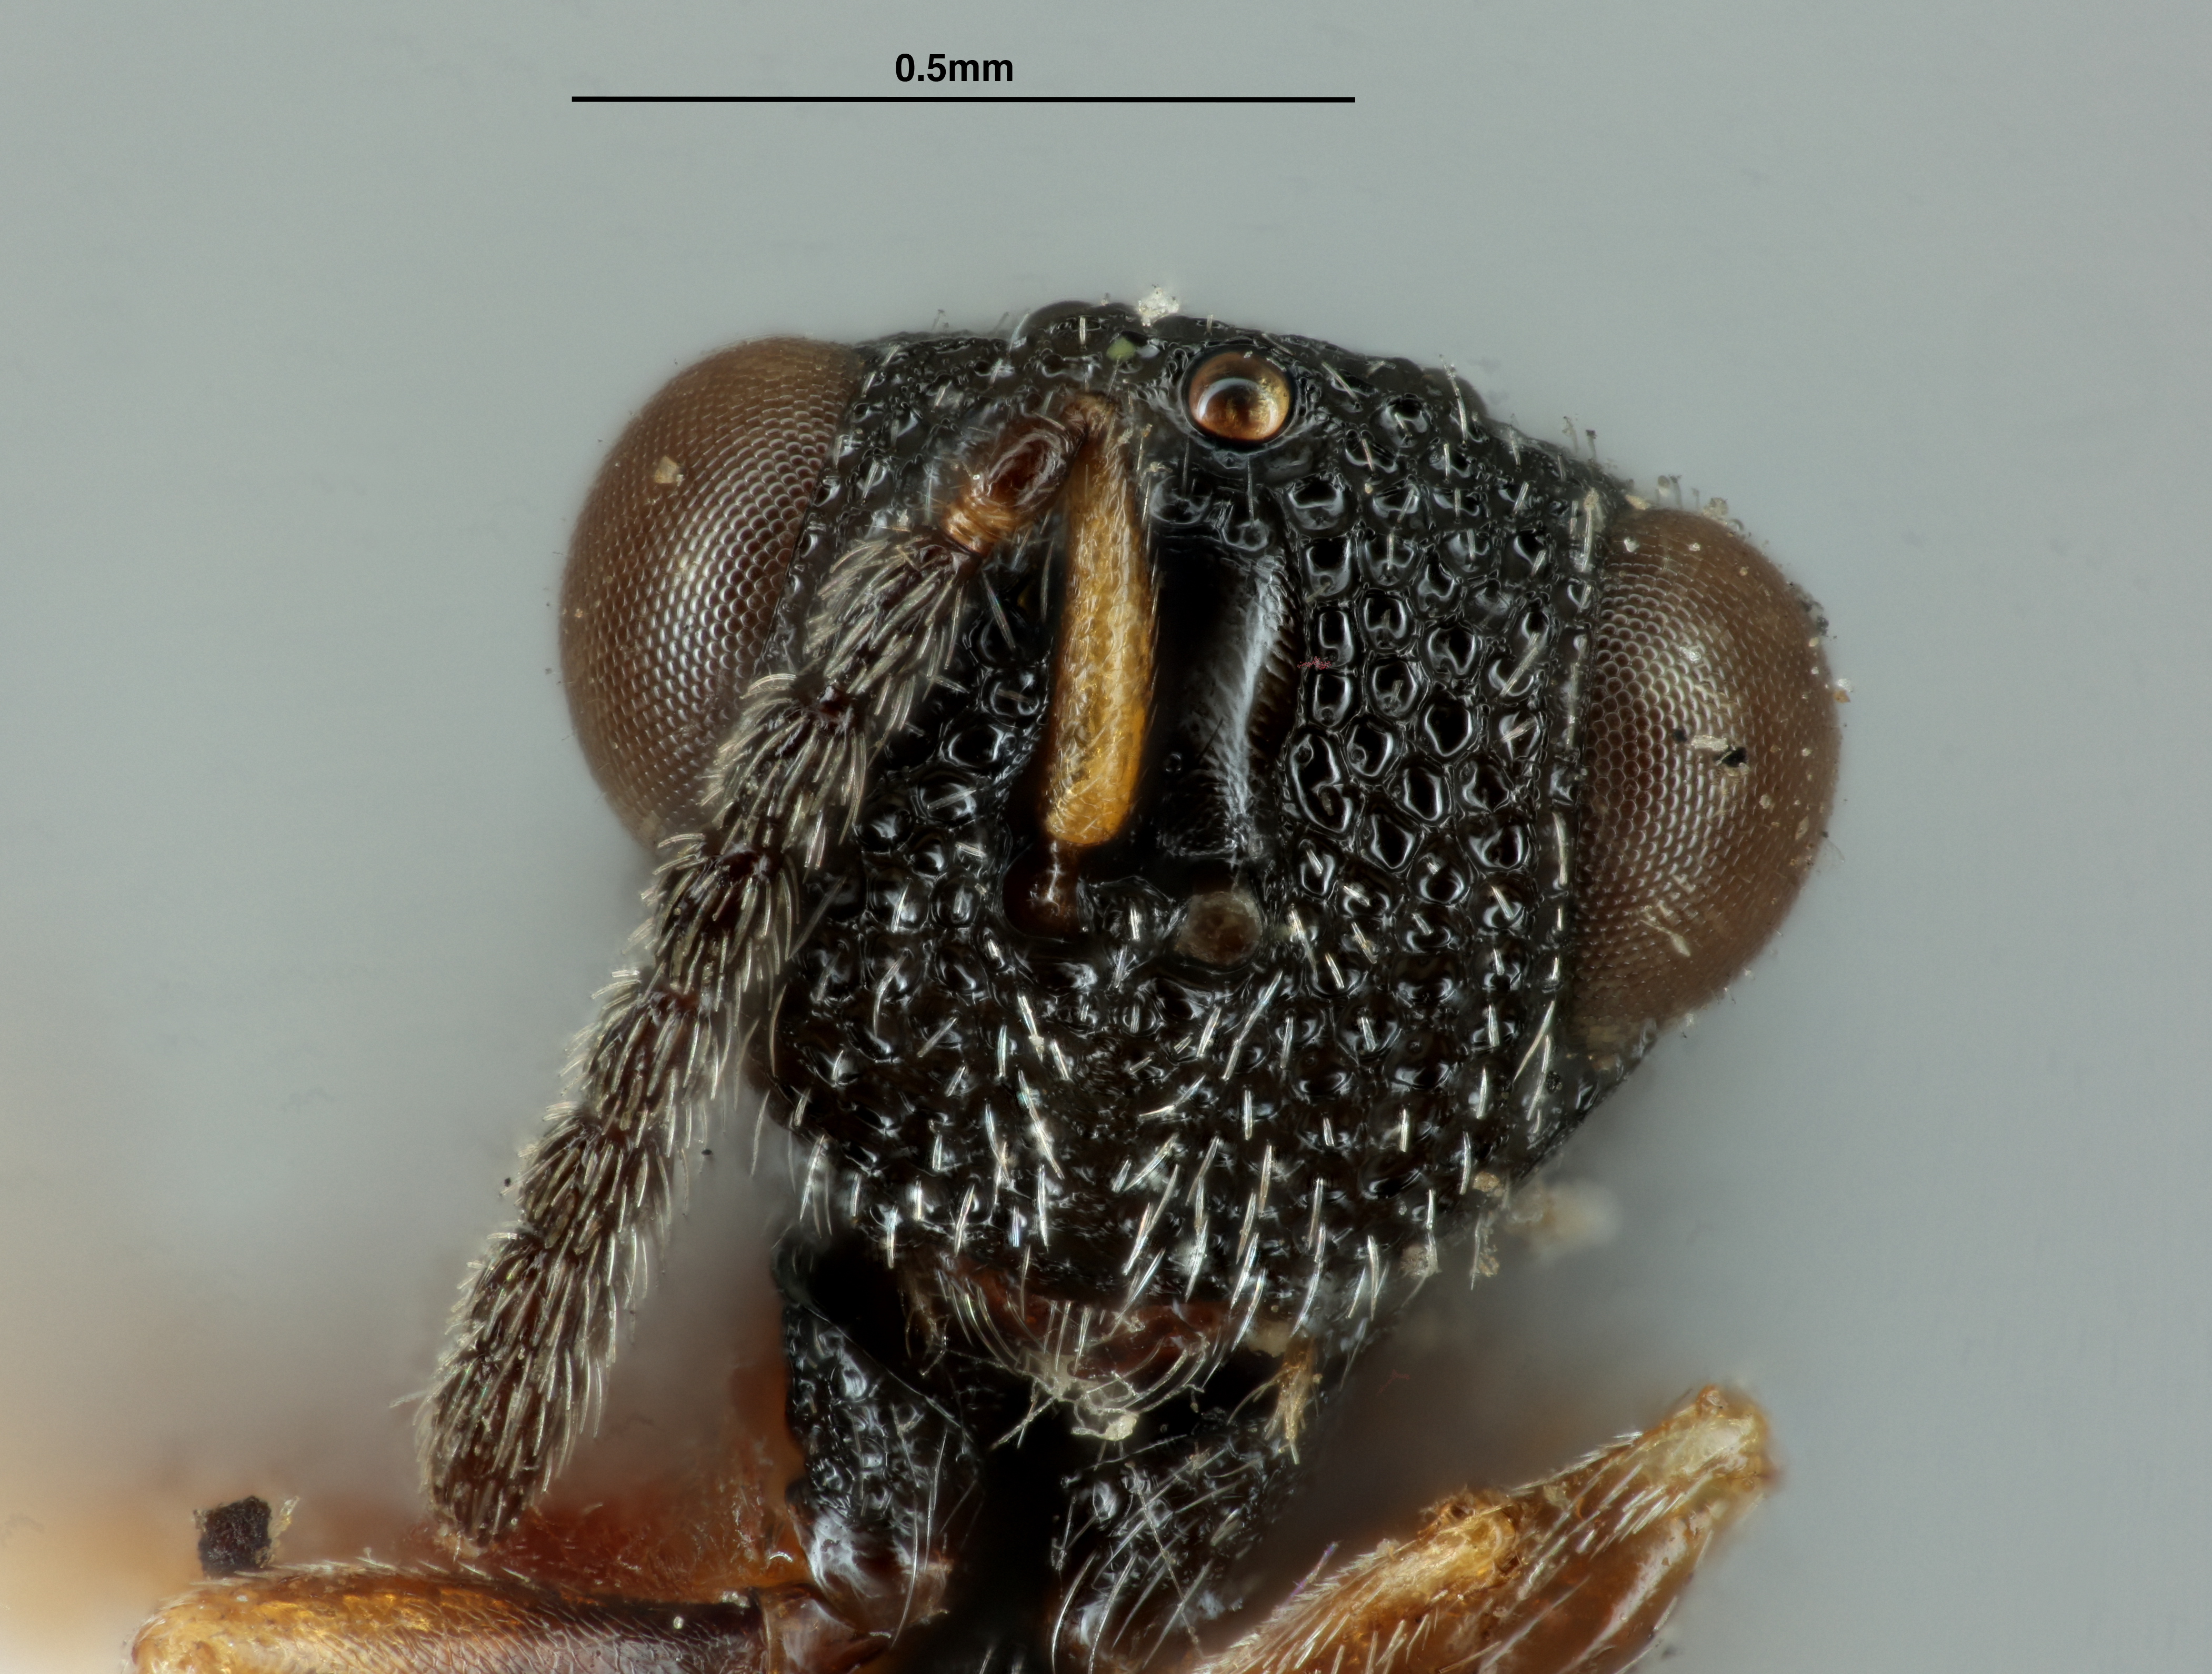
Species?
Decatoma maculipes
